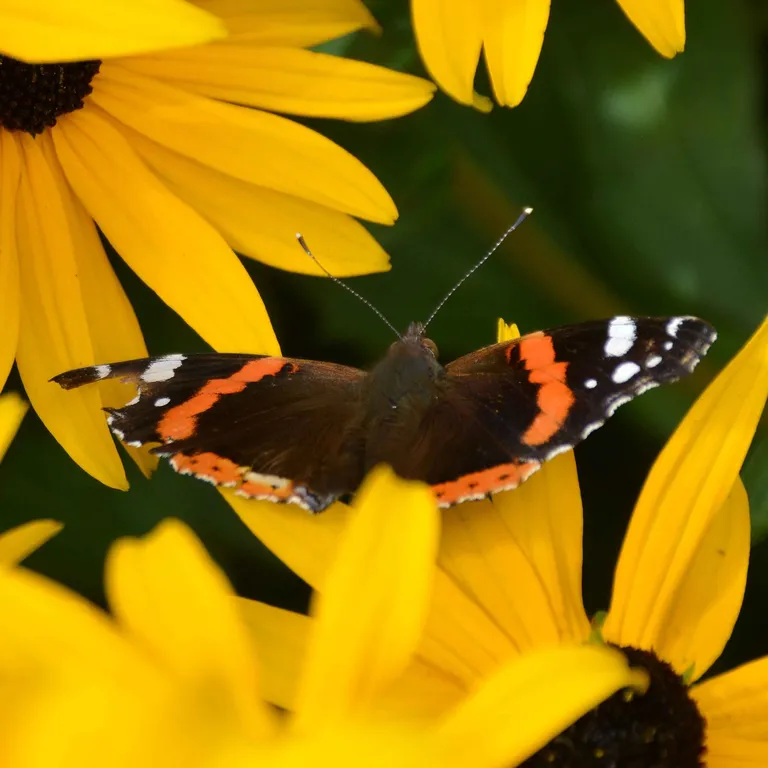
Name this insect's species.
Vanessa atalanta
